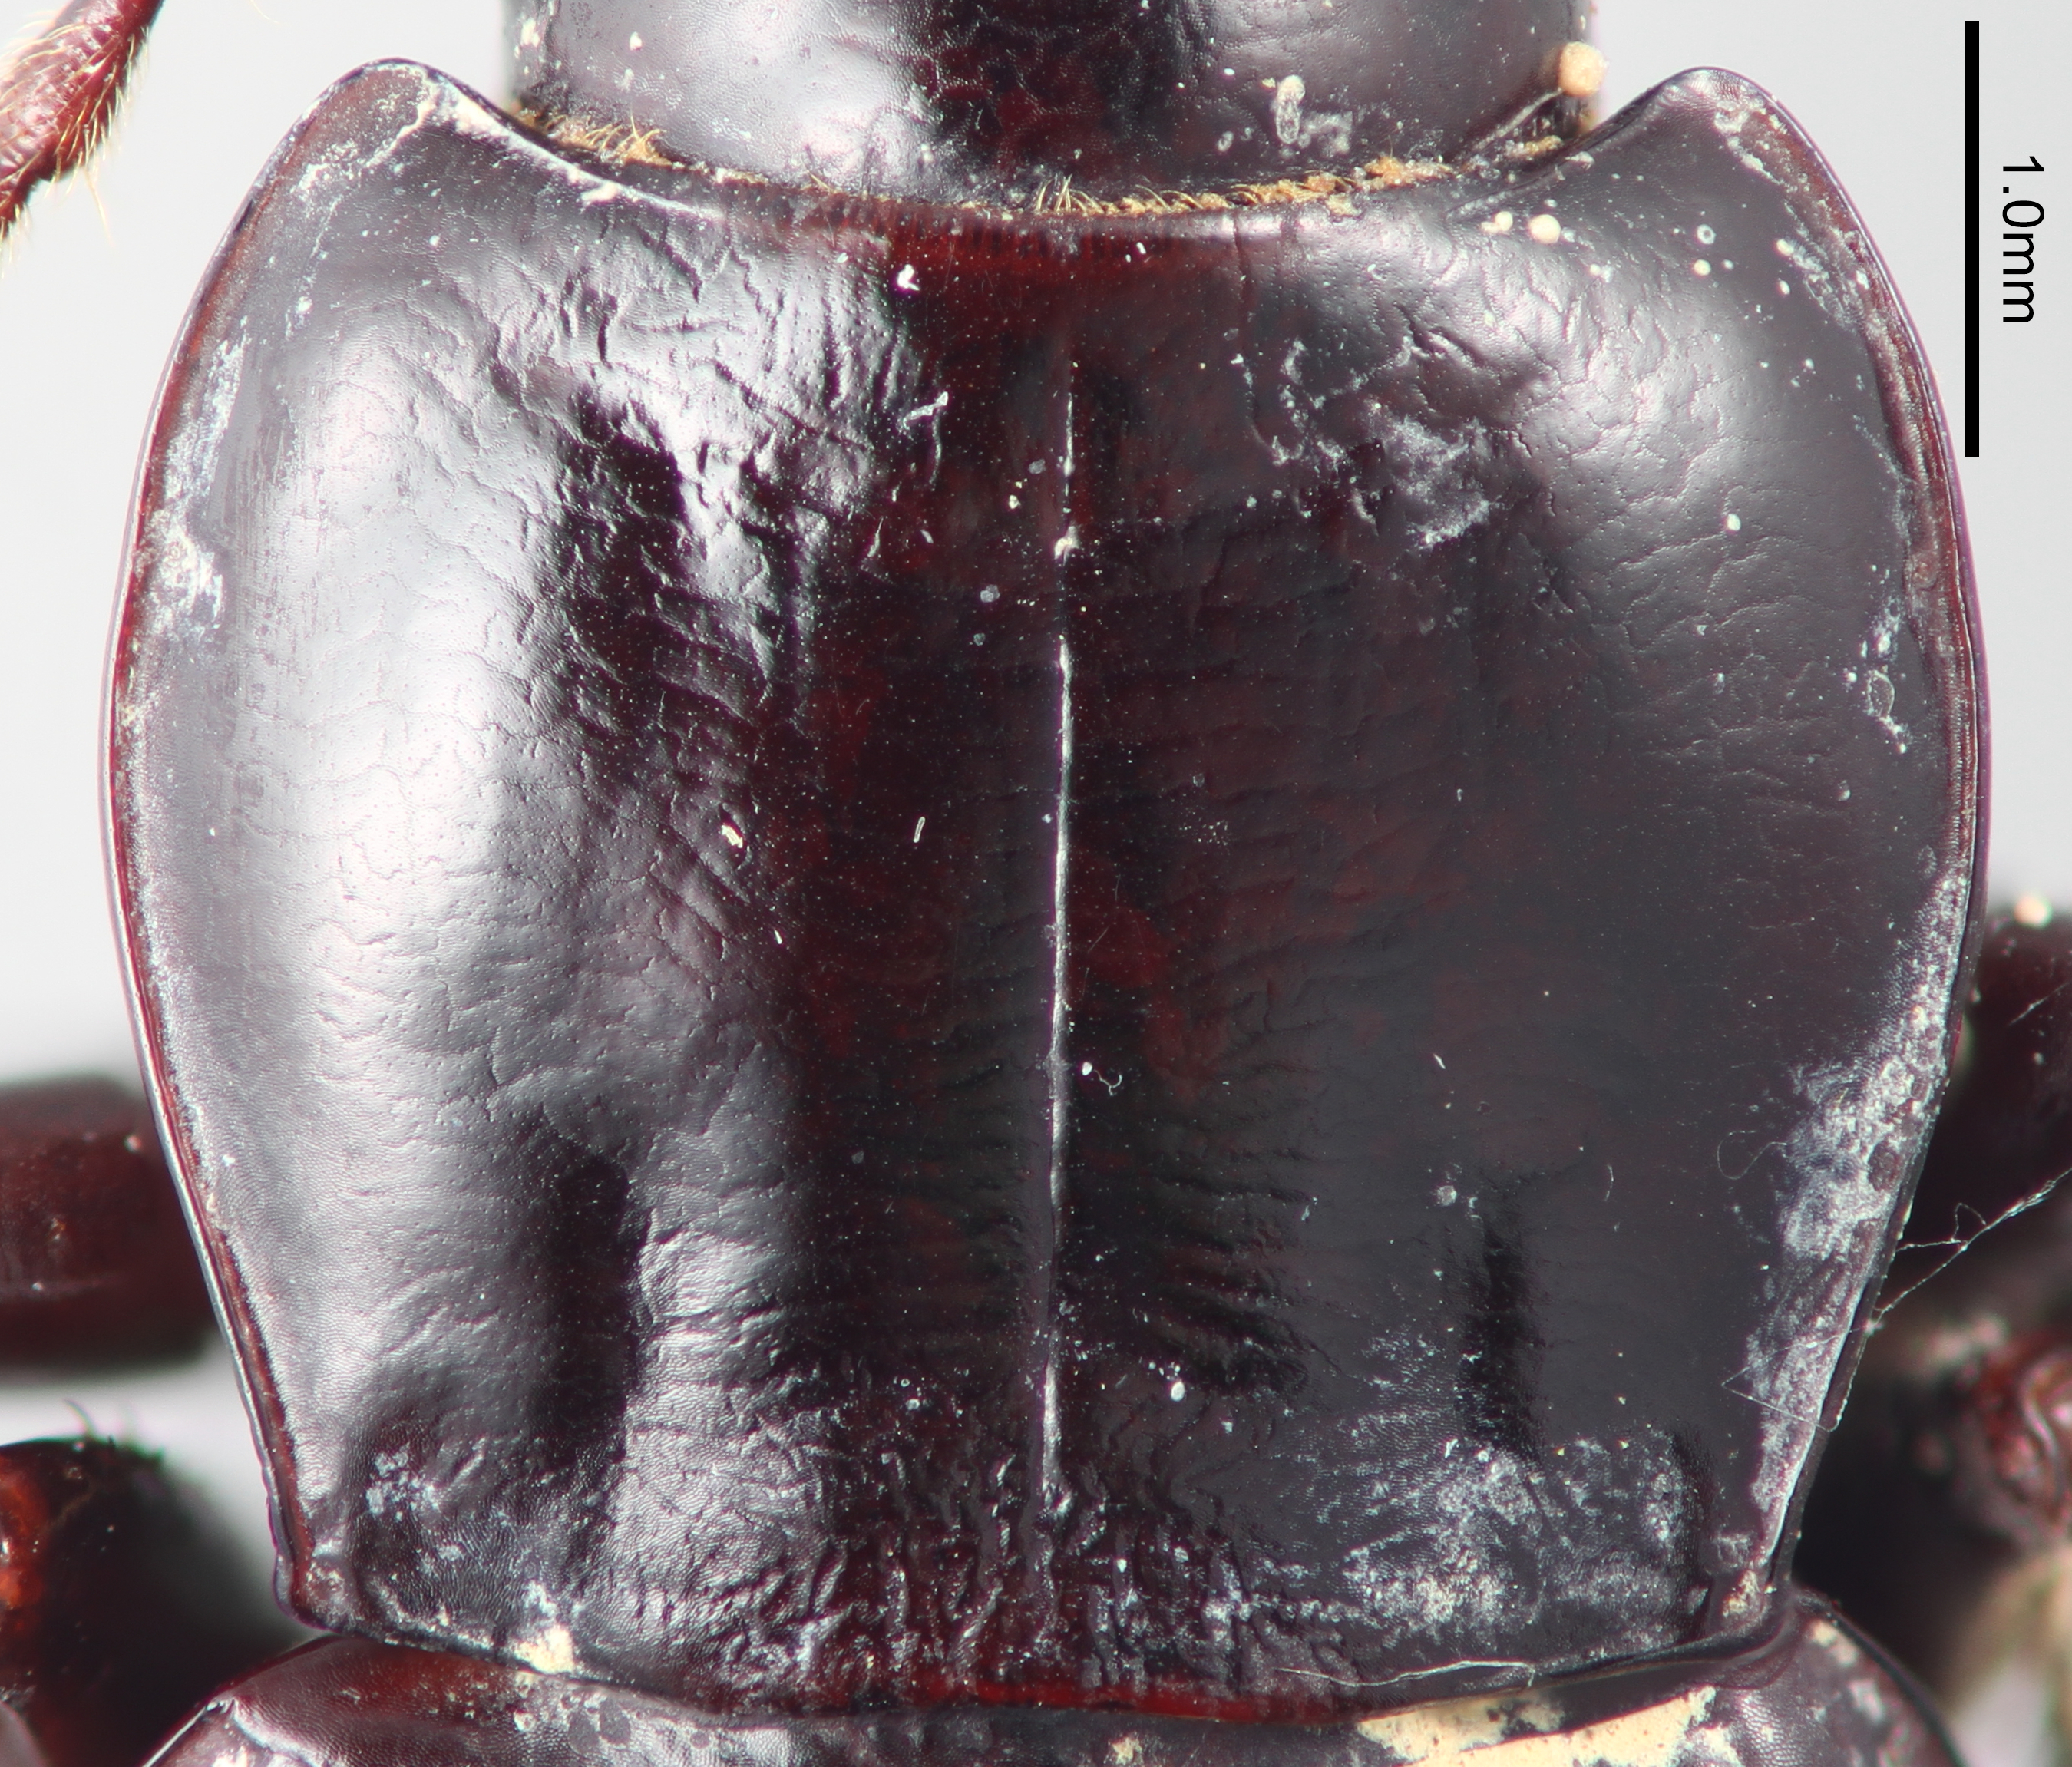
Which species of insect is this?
Pterostichus cupidus
